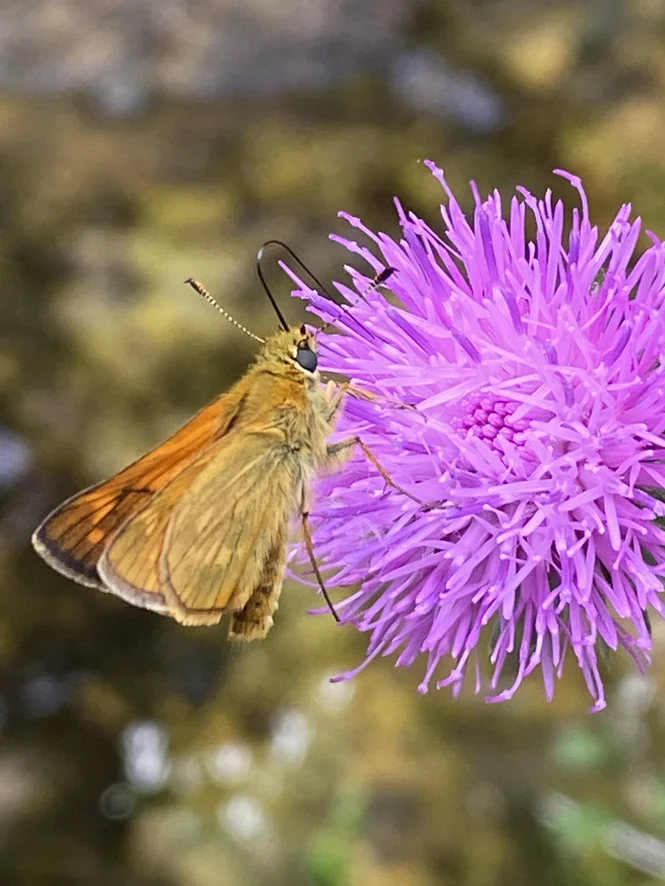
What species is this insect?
Ochlodes sylvanus (also Ochlodes venata)
